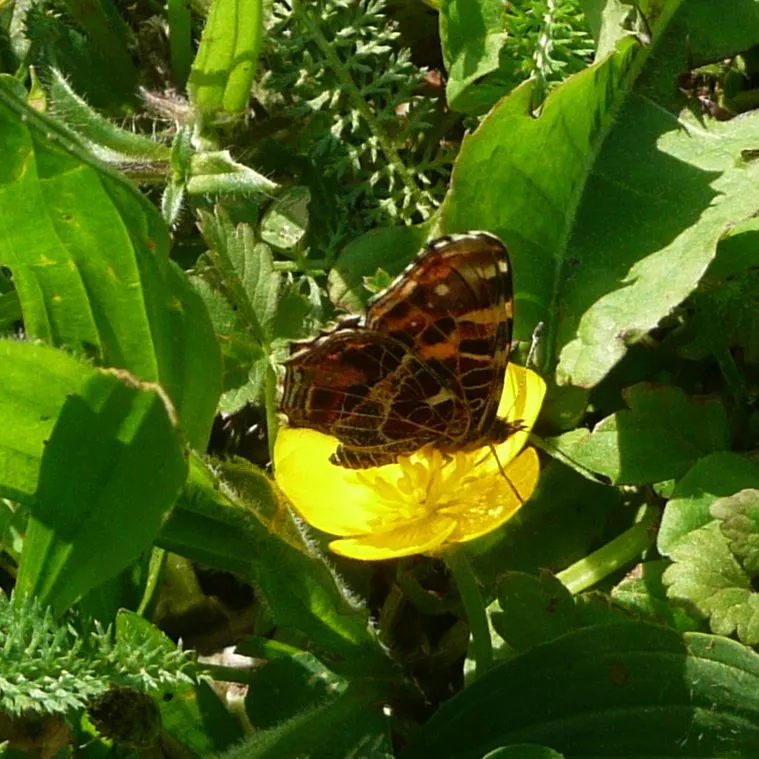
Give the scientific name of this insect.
Araschnia levana
